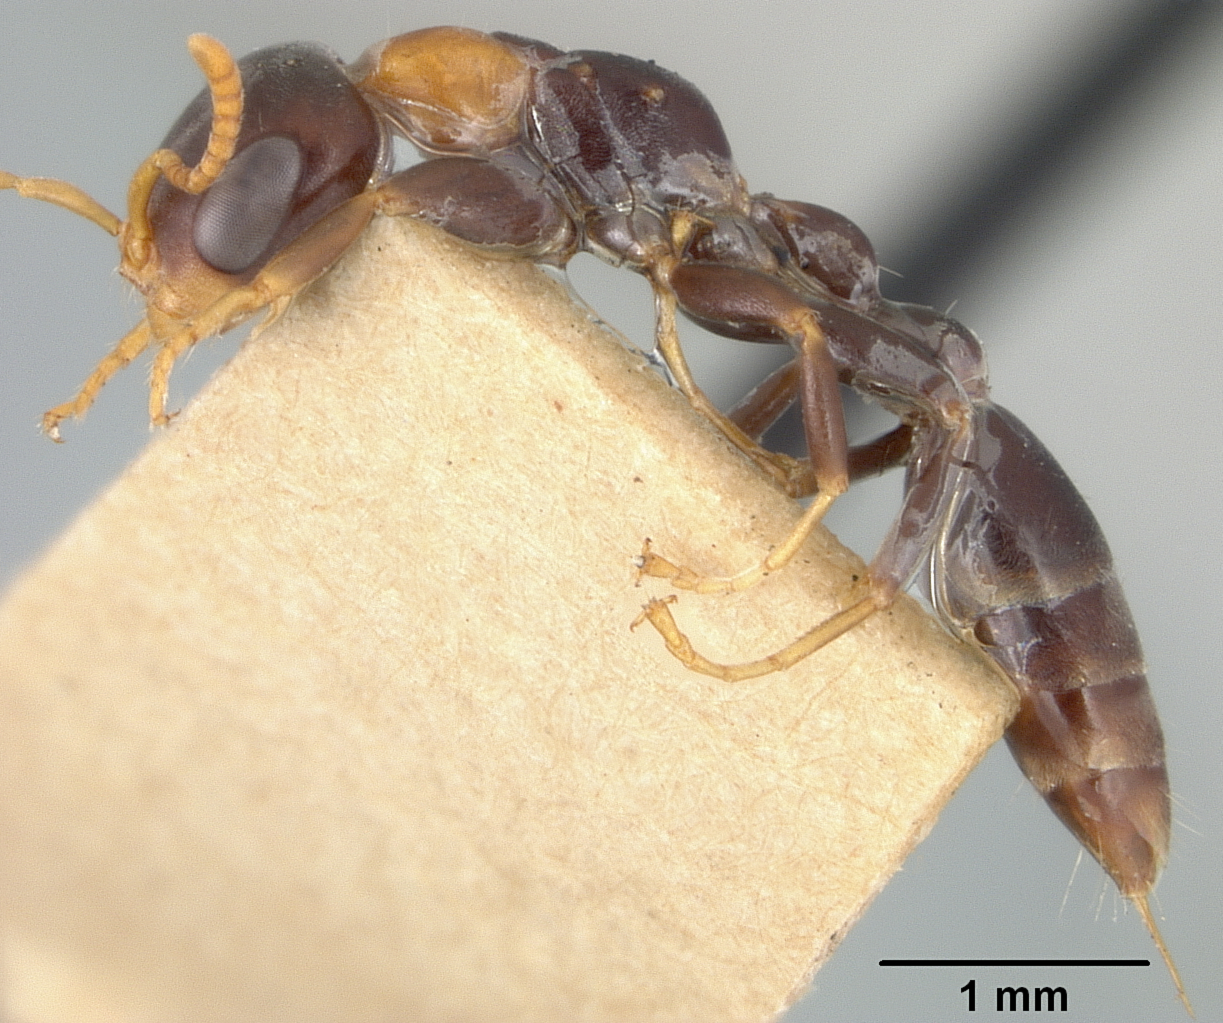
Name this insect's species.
Pseudomyrma championi
